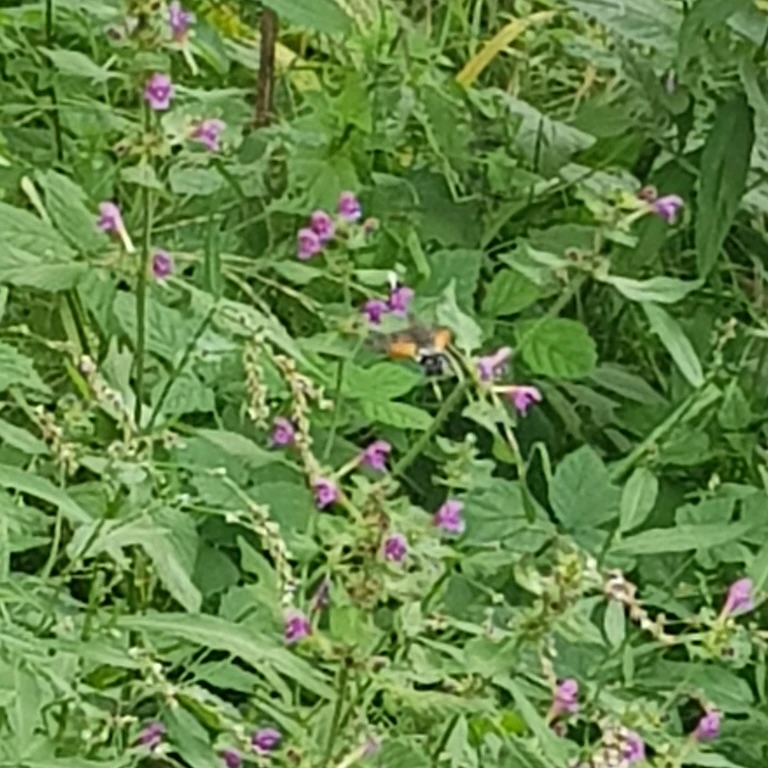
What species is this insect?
Macroglossum stellatarum
